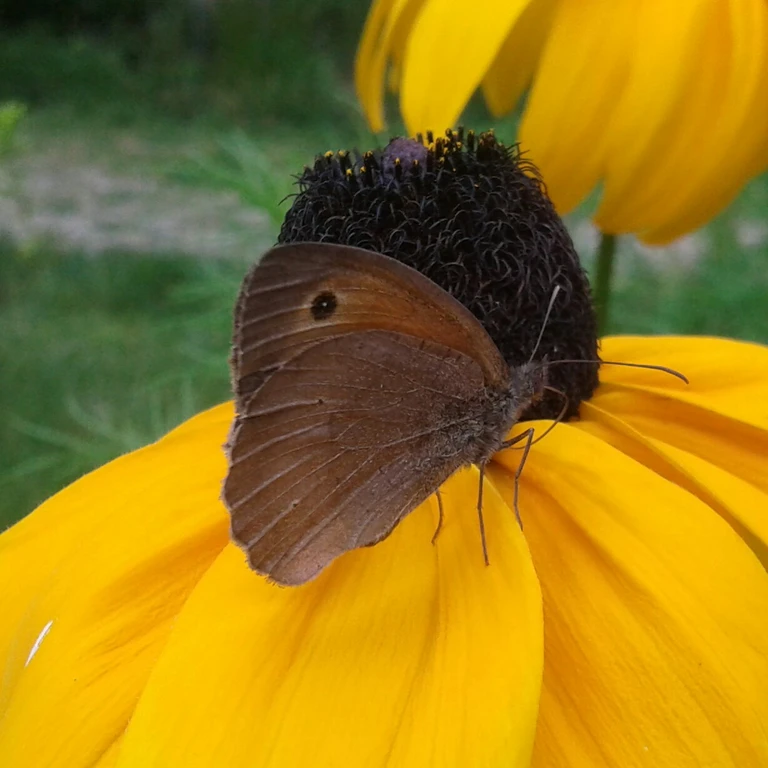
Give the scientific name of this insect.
Maniola jurtina
